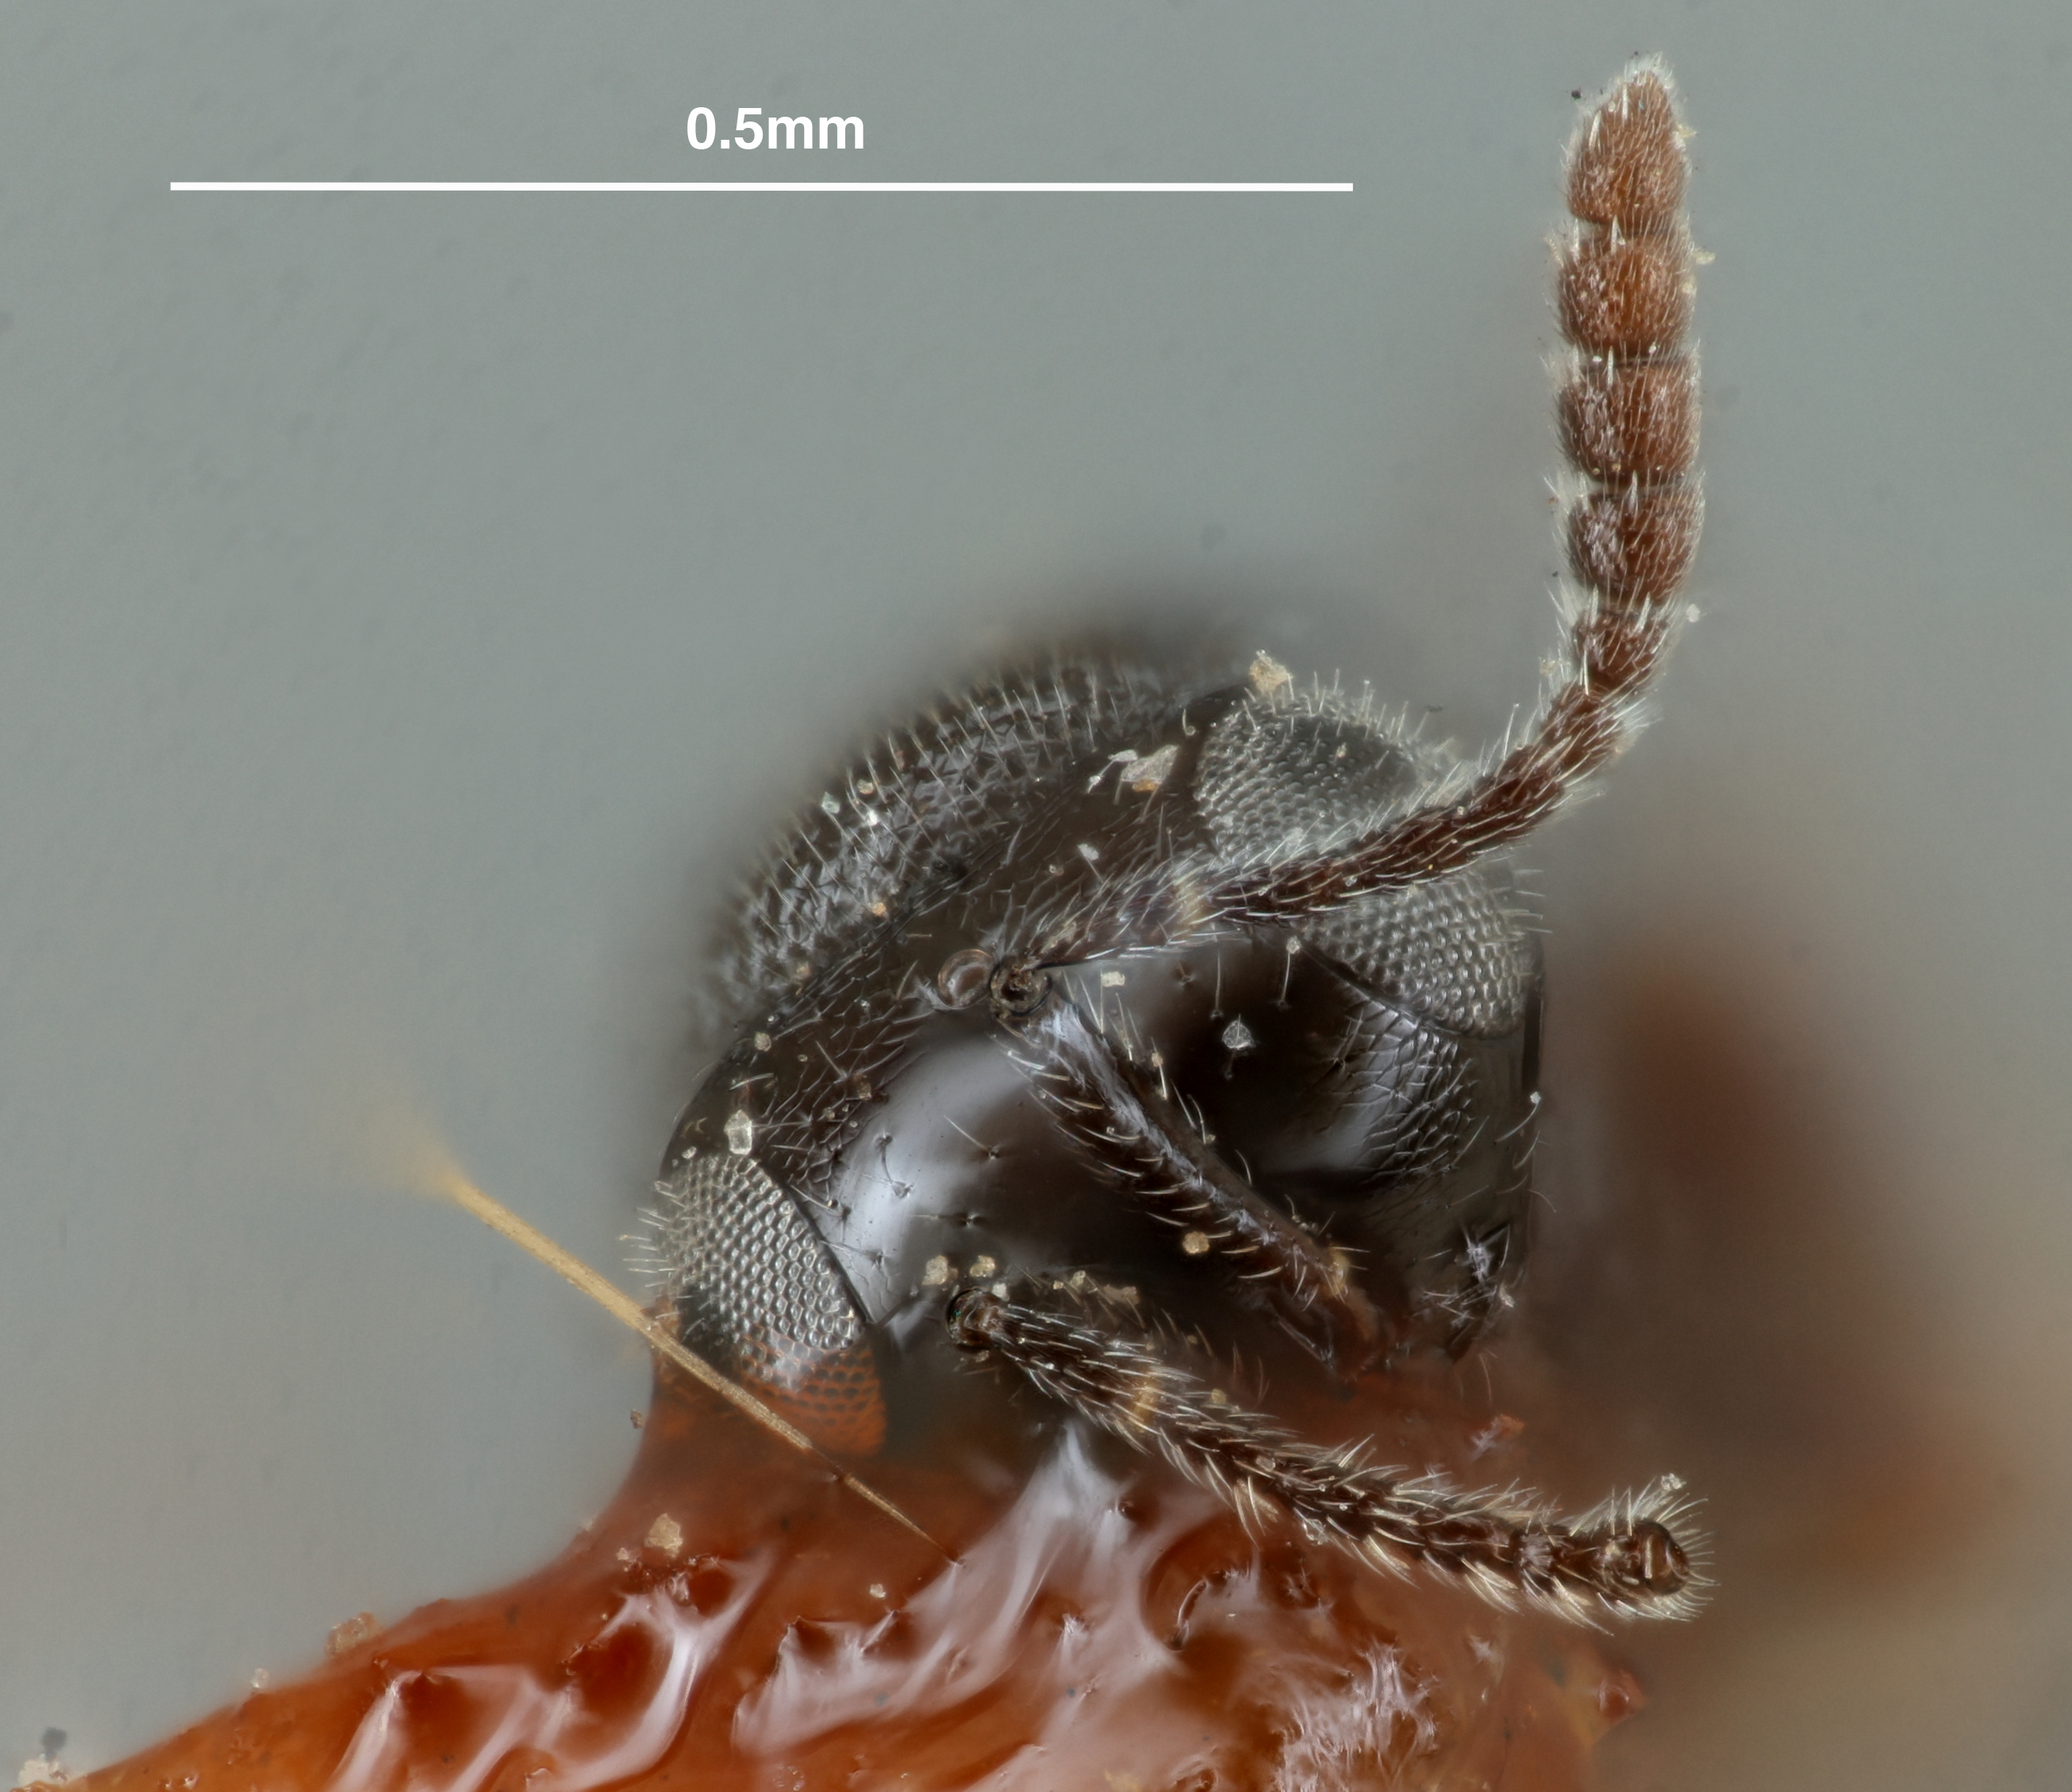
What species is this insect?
Telenomus coloradensis
